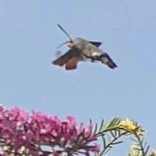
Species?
Macroglossum stellatarum
